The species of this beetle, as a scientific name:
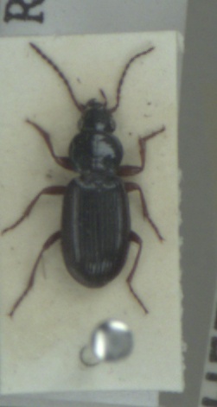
Pterostichus strenuus
